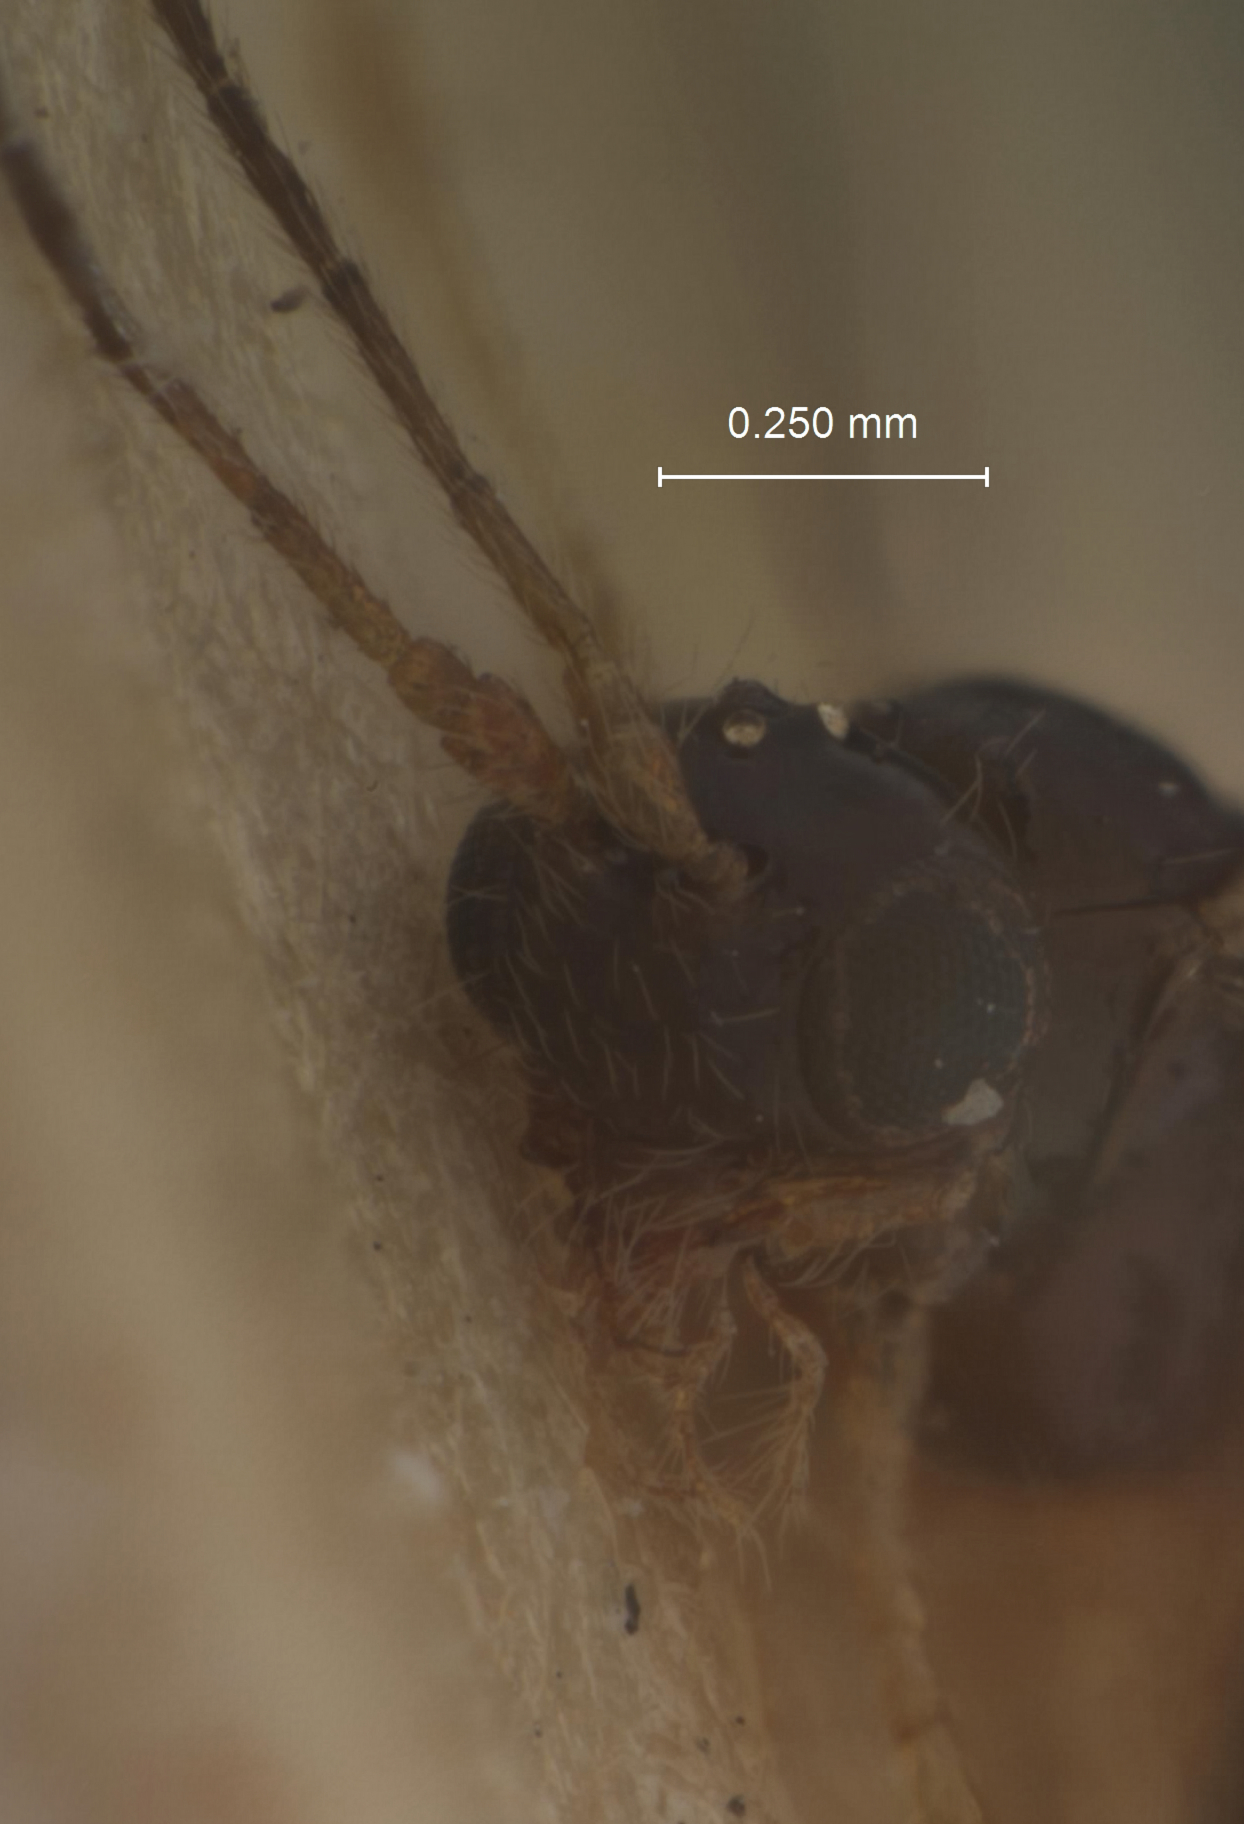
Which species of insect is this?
Phaenocarpa tacita
